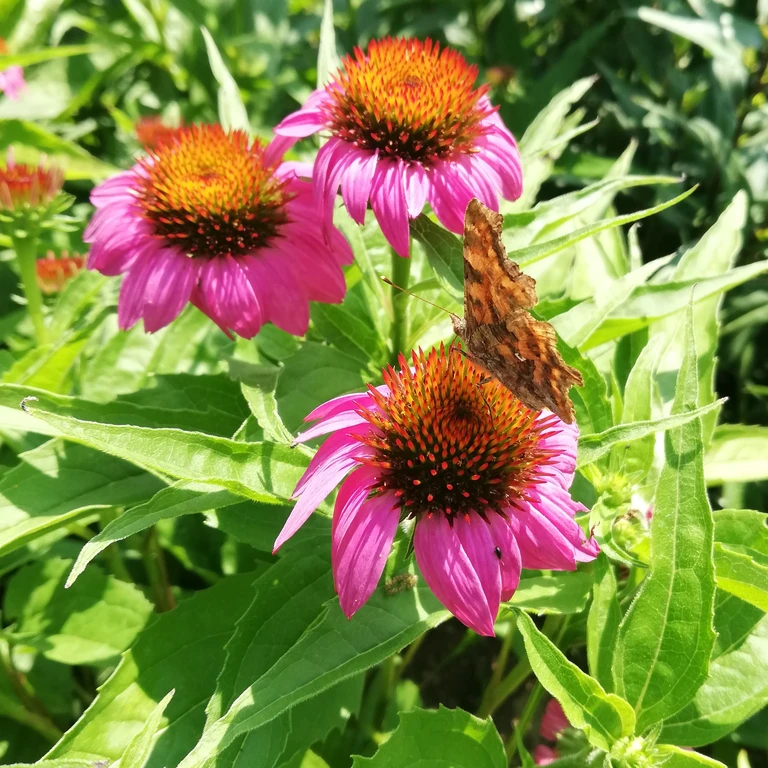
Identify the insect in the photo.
Polygonia c-album
